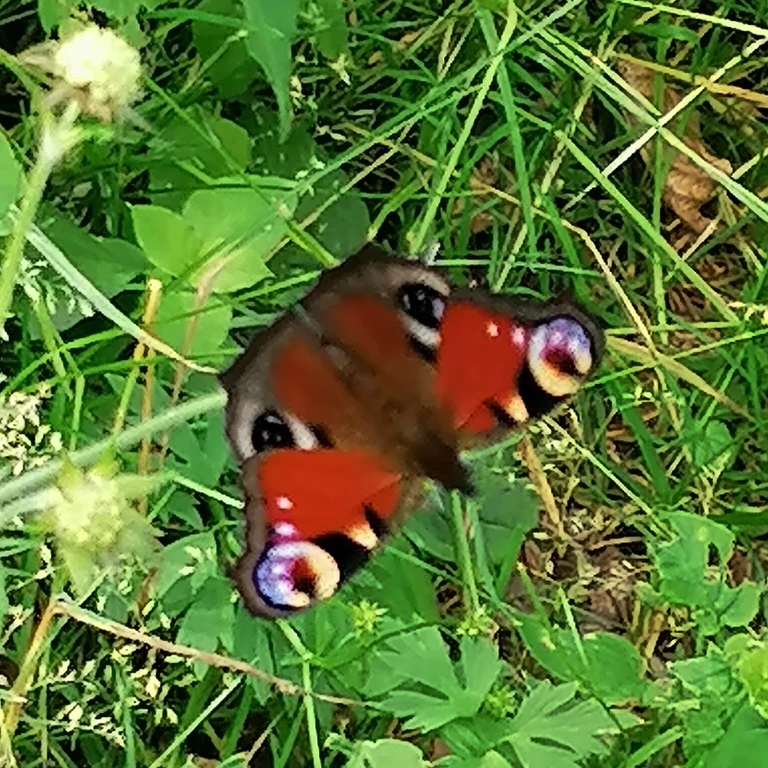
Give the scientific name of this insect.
Aglais io
